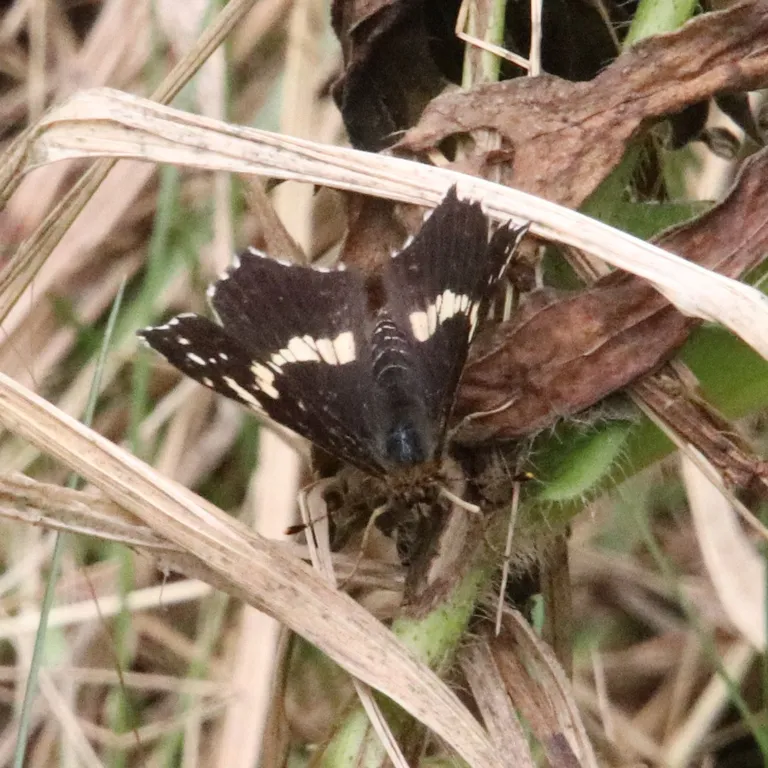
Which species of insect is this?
Araschnia levana
